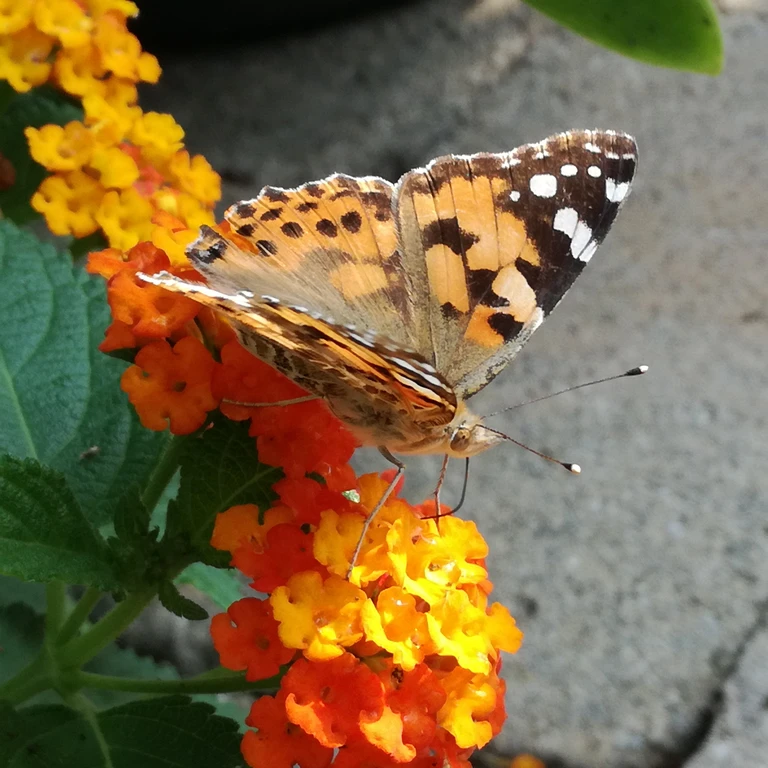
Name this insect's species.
Vanessa cardui
